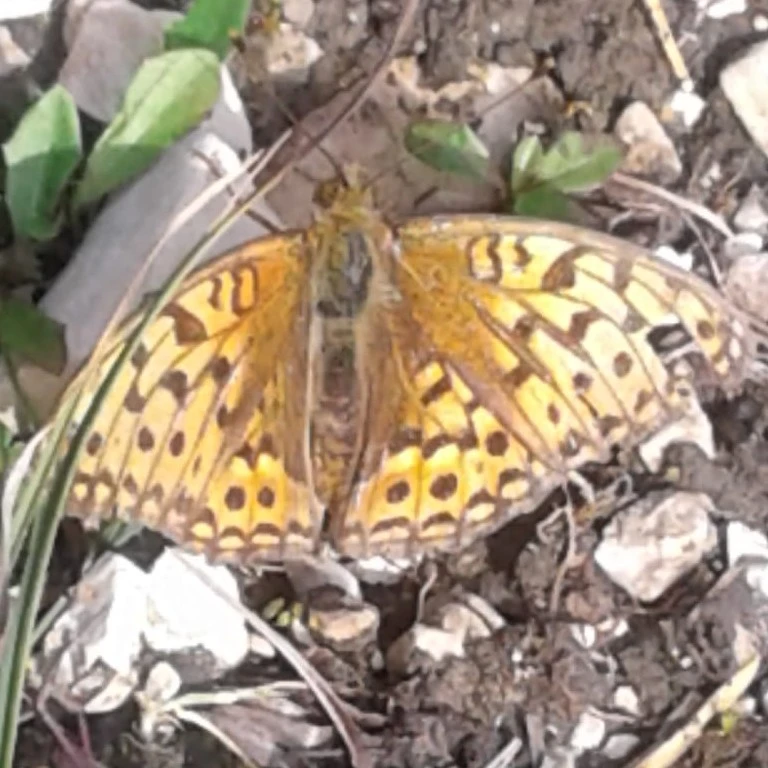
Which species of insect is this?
Fabriciana adippe
